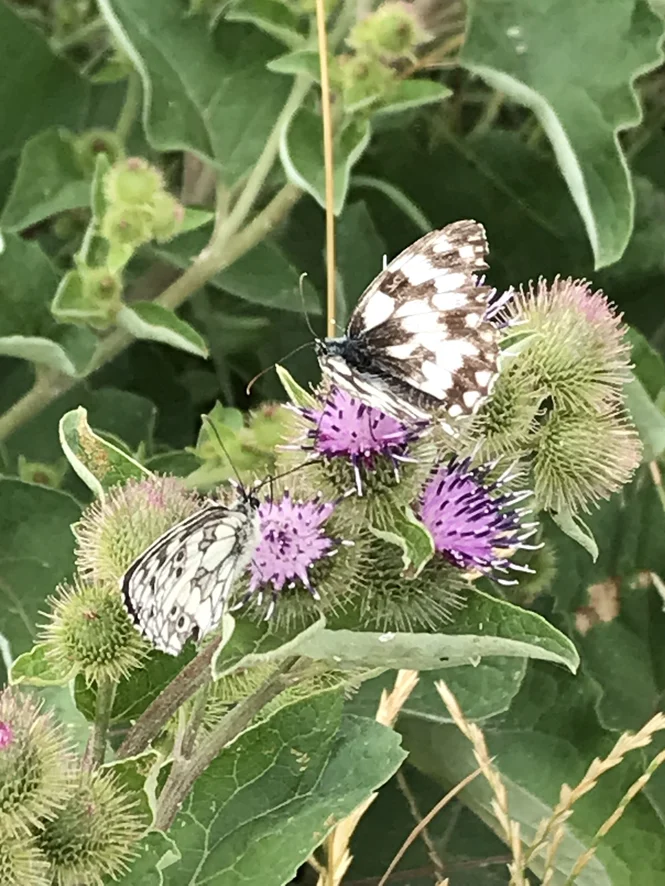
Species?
Melanargia galathea
